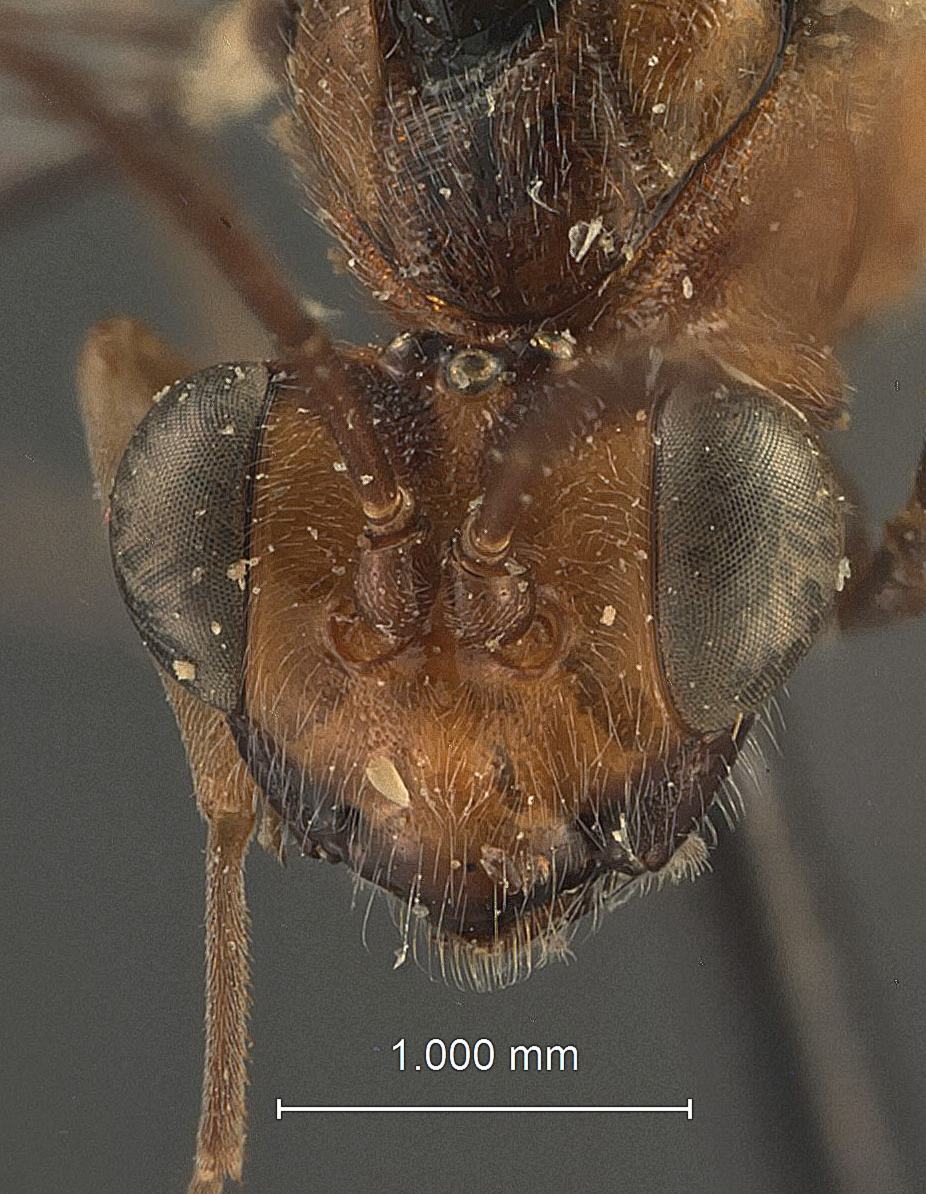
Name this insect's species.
Chirotica longicauda
